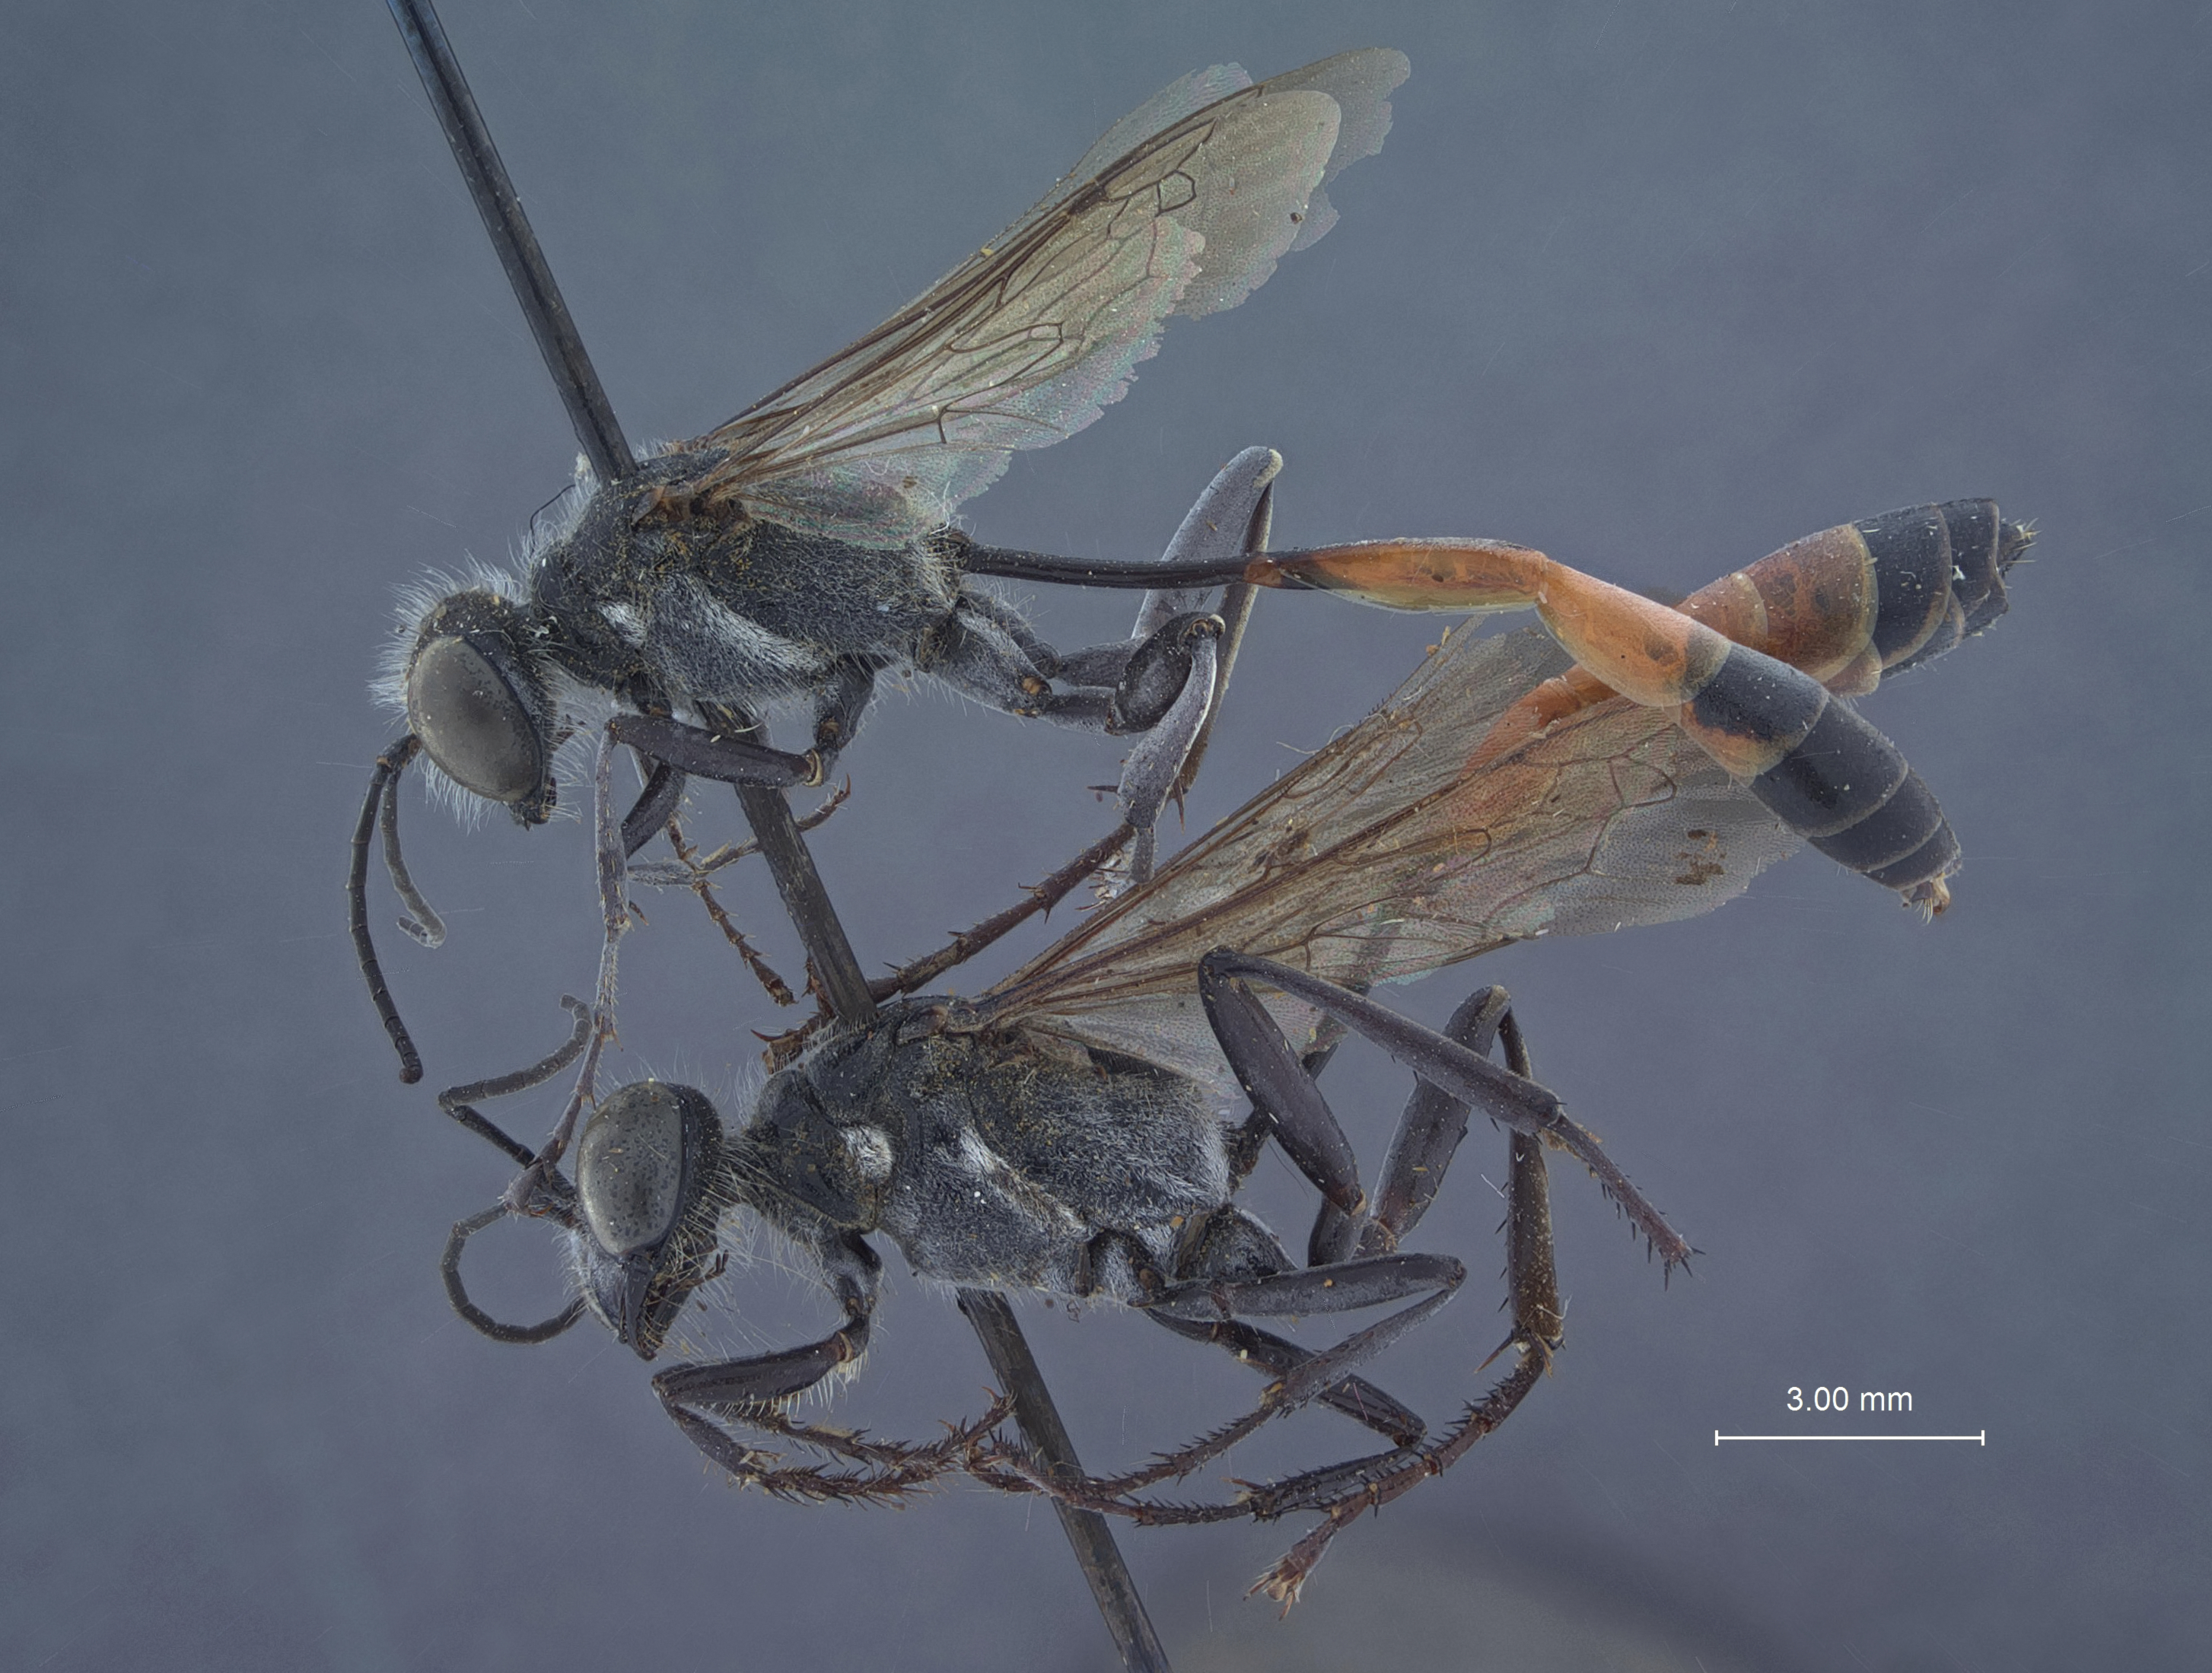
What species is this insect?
Sphex acculeatus
